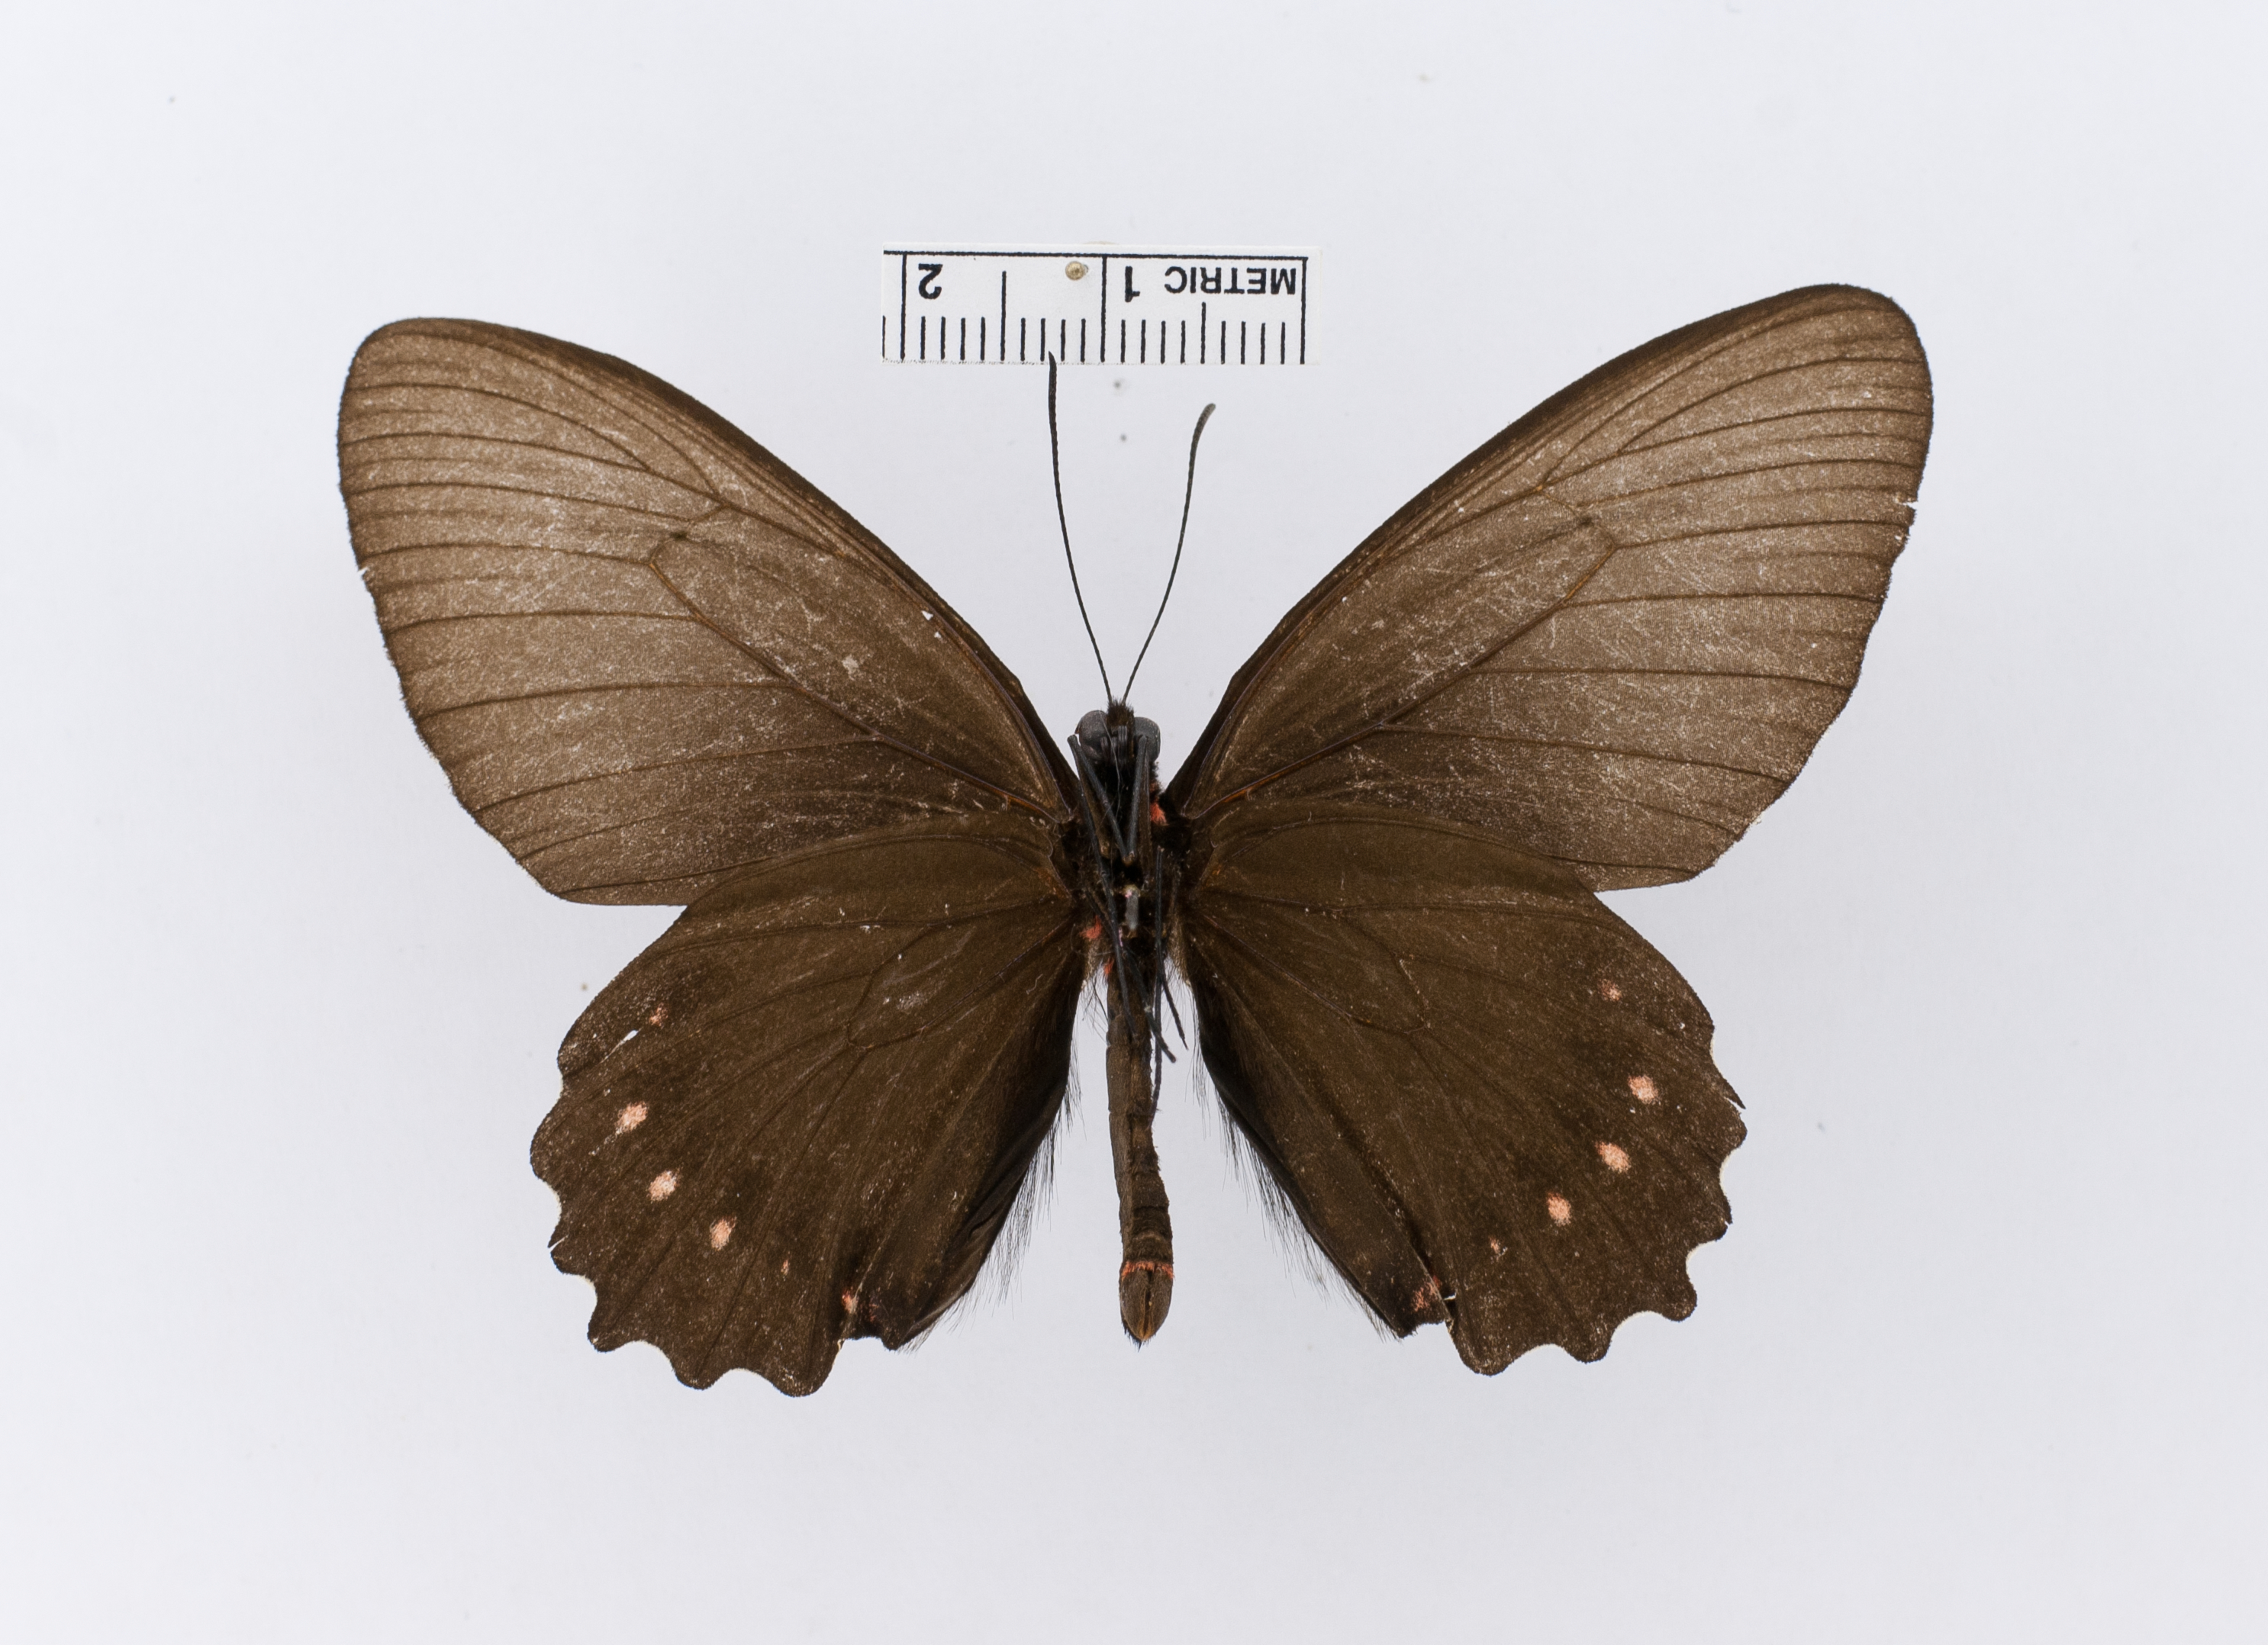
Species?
Papilio socama
